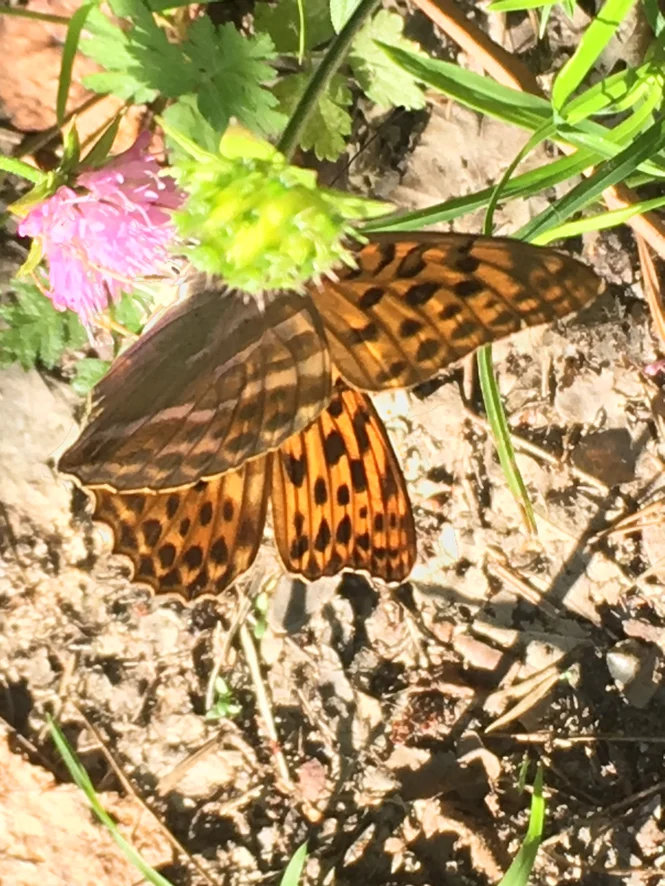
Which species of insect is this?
Argynnis paphia
